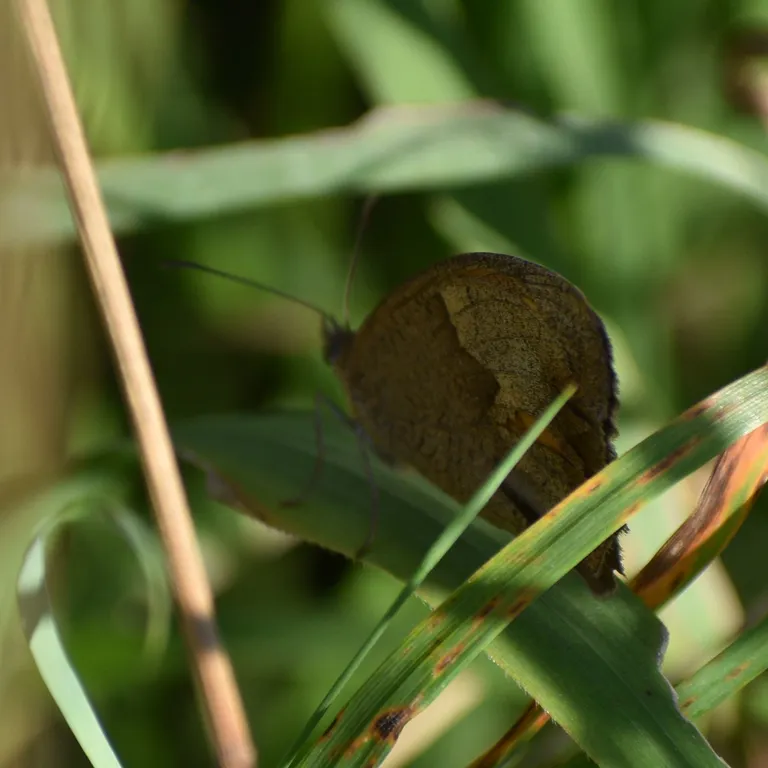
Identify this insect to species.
Maniola jurtina
